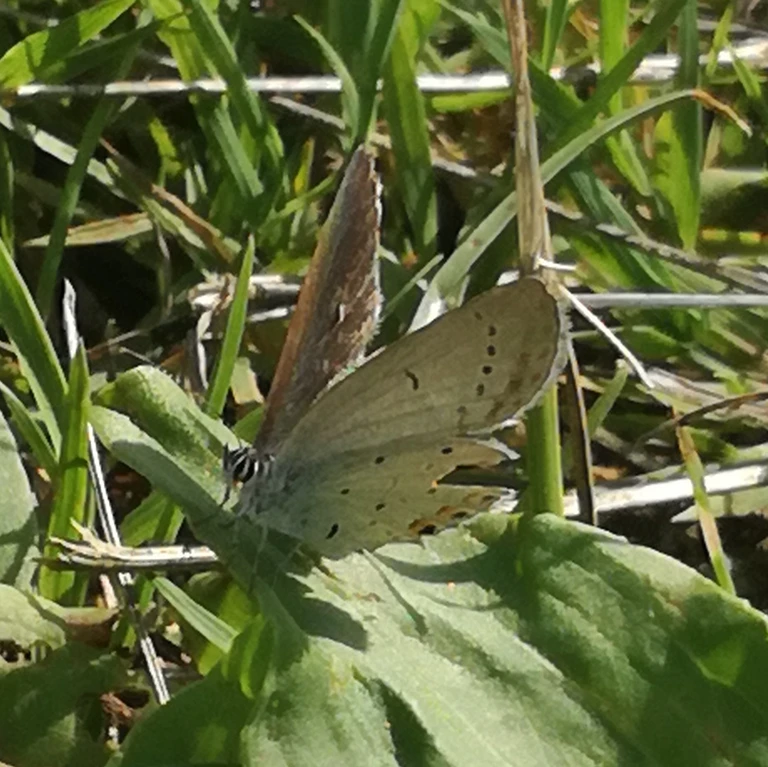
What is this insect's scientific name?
Cupido argiades (also Elkalyce argiades)
